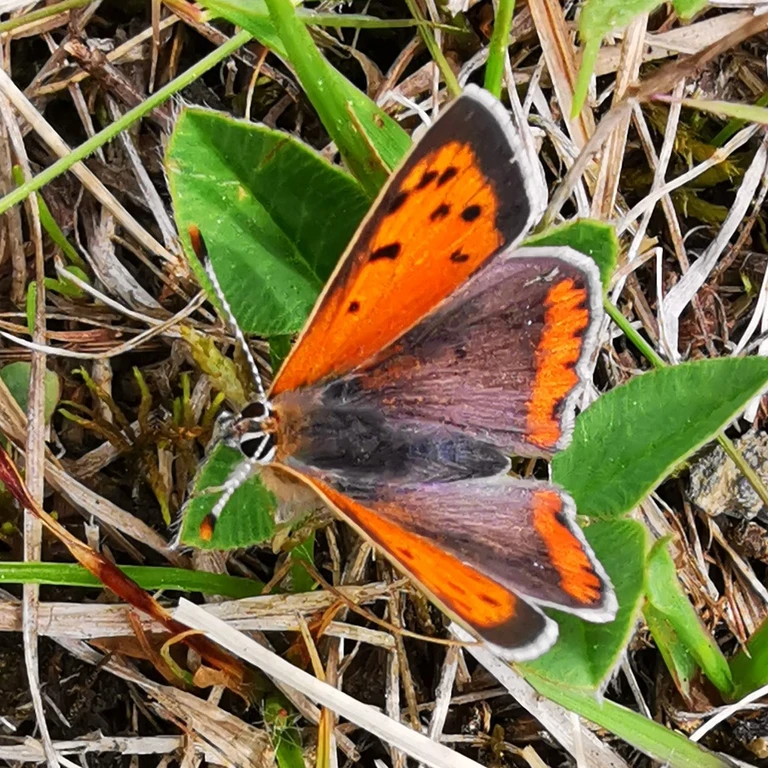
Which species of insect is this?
Lycaena phlaeas
